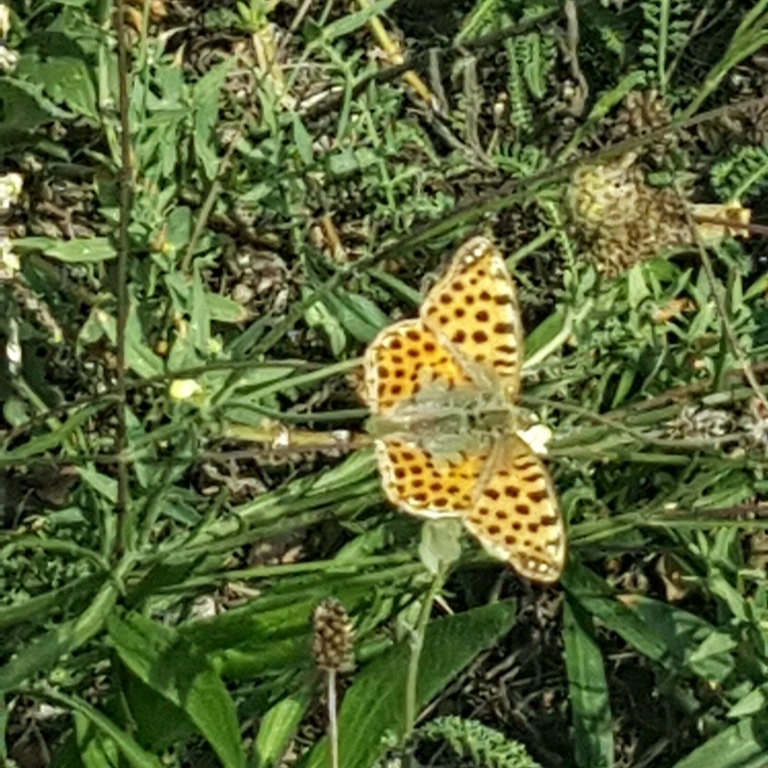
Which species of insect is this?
Issoria lathonia
